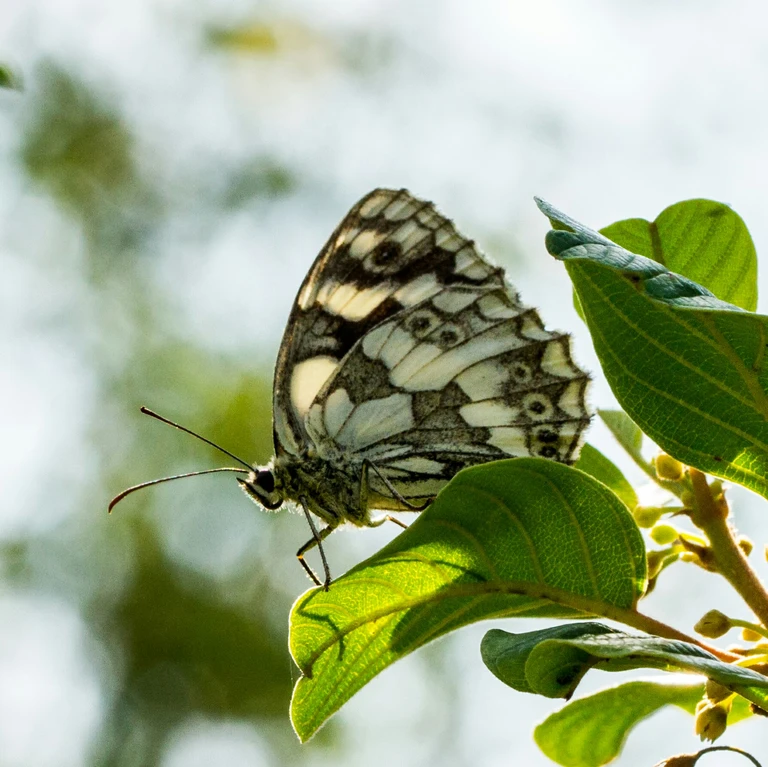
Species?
Melanargia galathea
